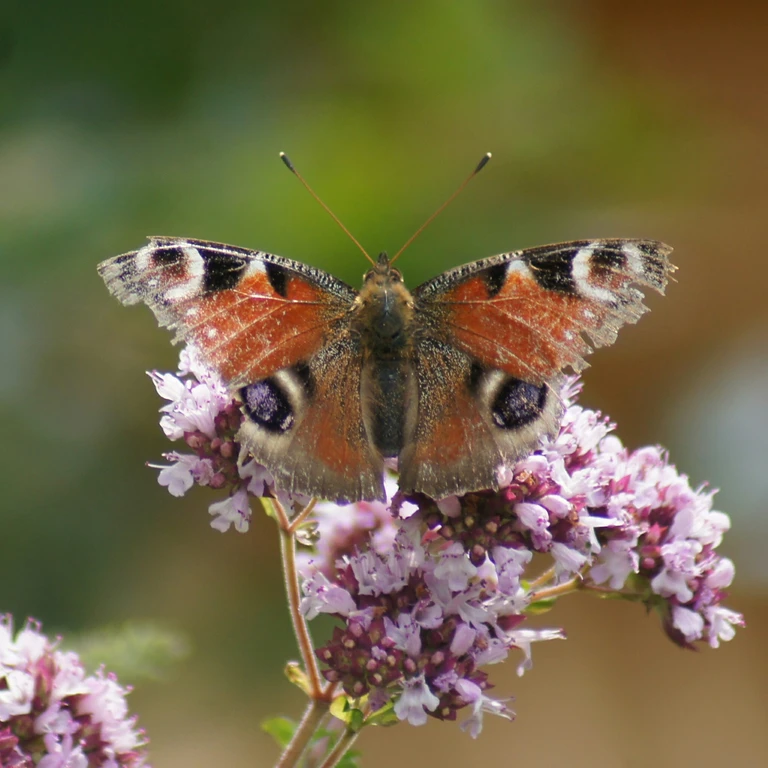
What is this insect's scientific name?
Aglais io
